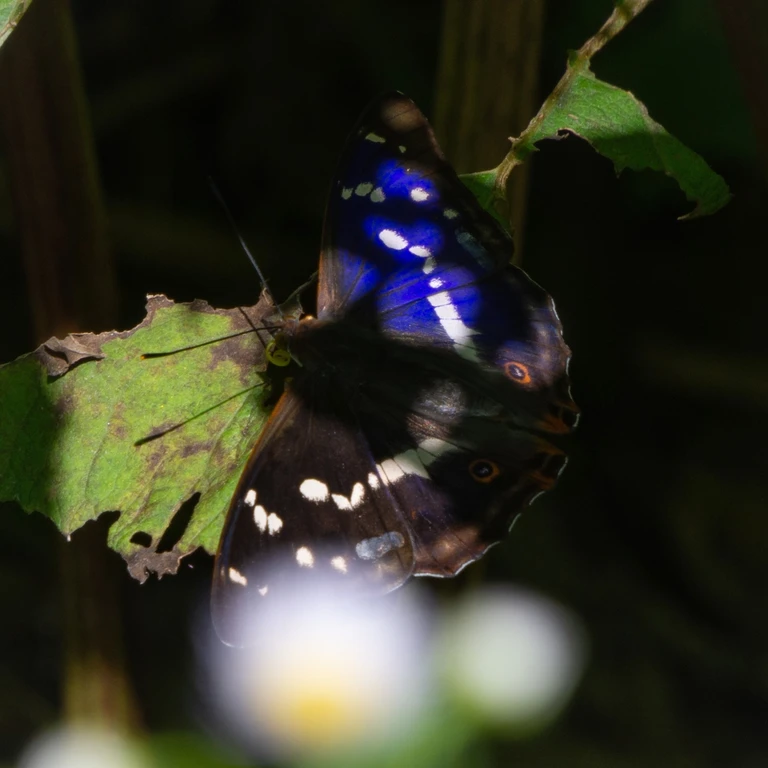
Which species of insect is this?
Apatura iris
